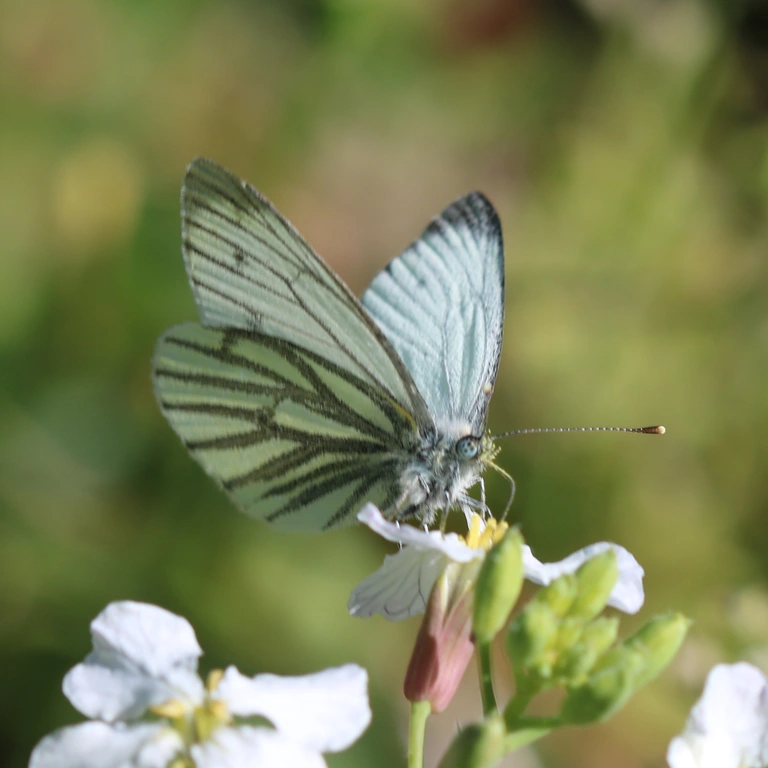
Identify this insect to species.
Pieris napi
